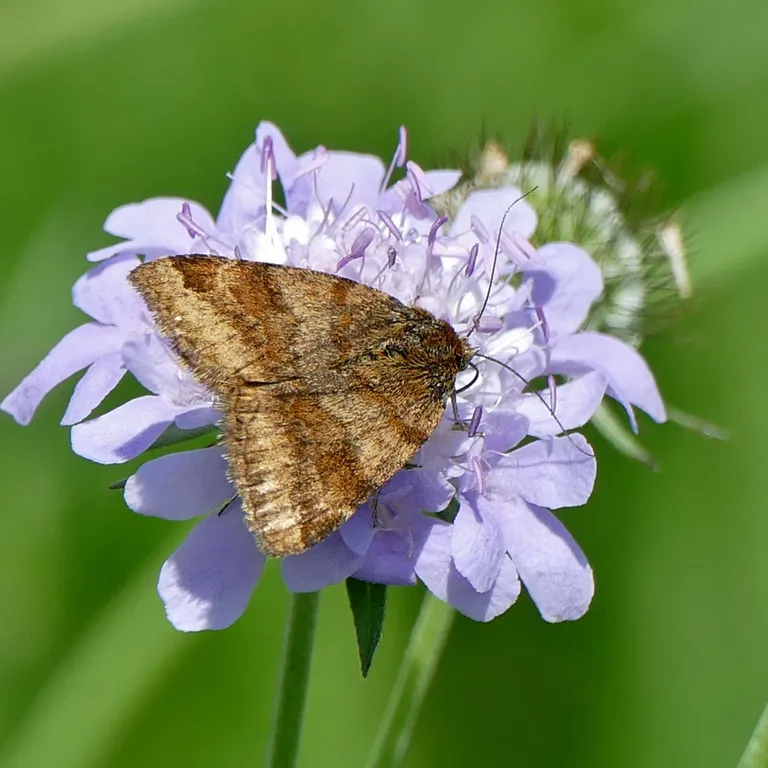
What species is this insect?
Euclidia glyphica
